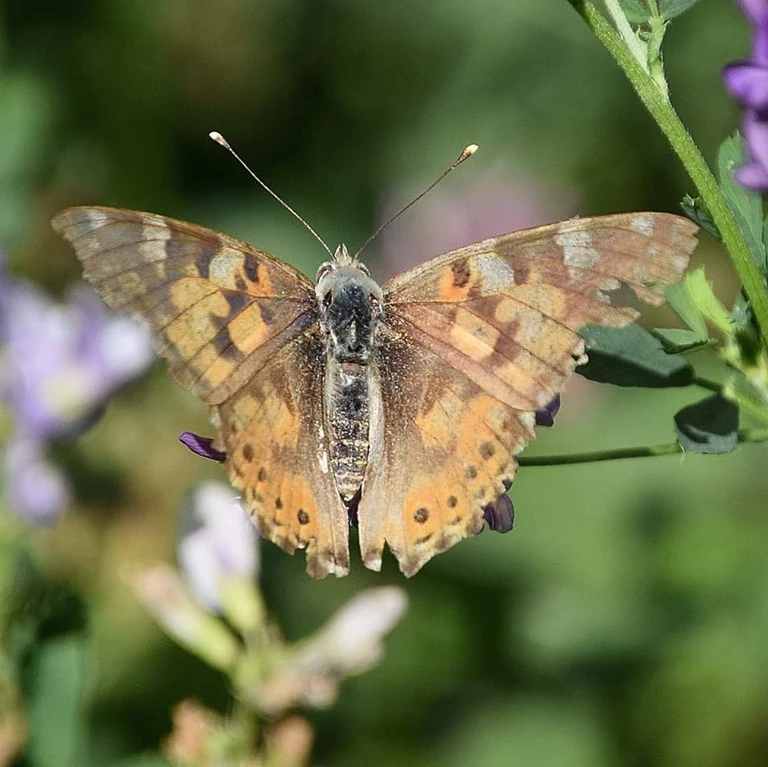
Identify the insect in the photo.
Vanessa cardui
